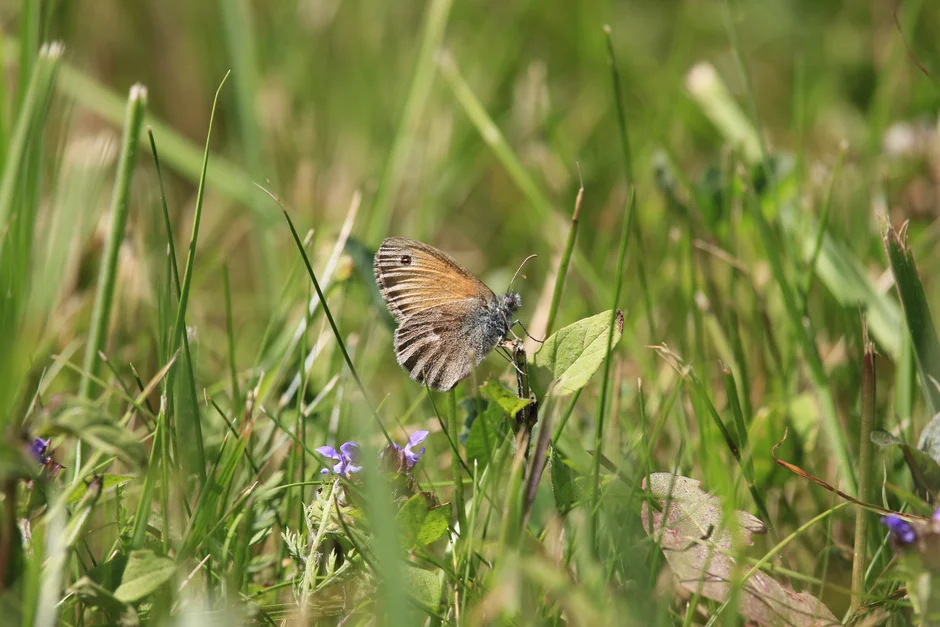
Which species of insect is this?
Coenonympha pamphilus
